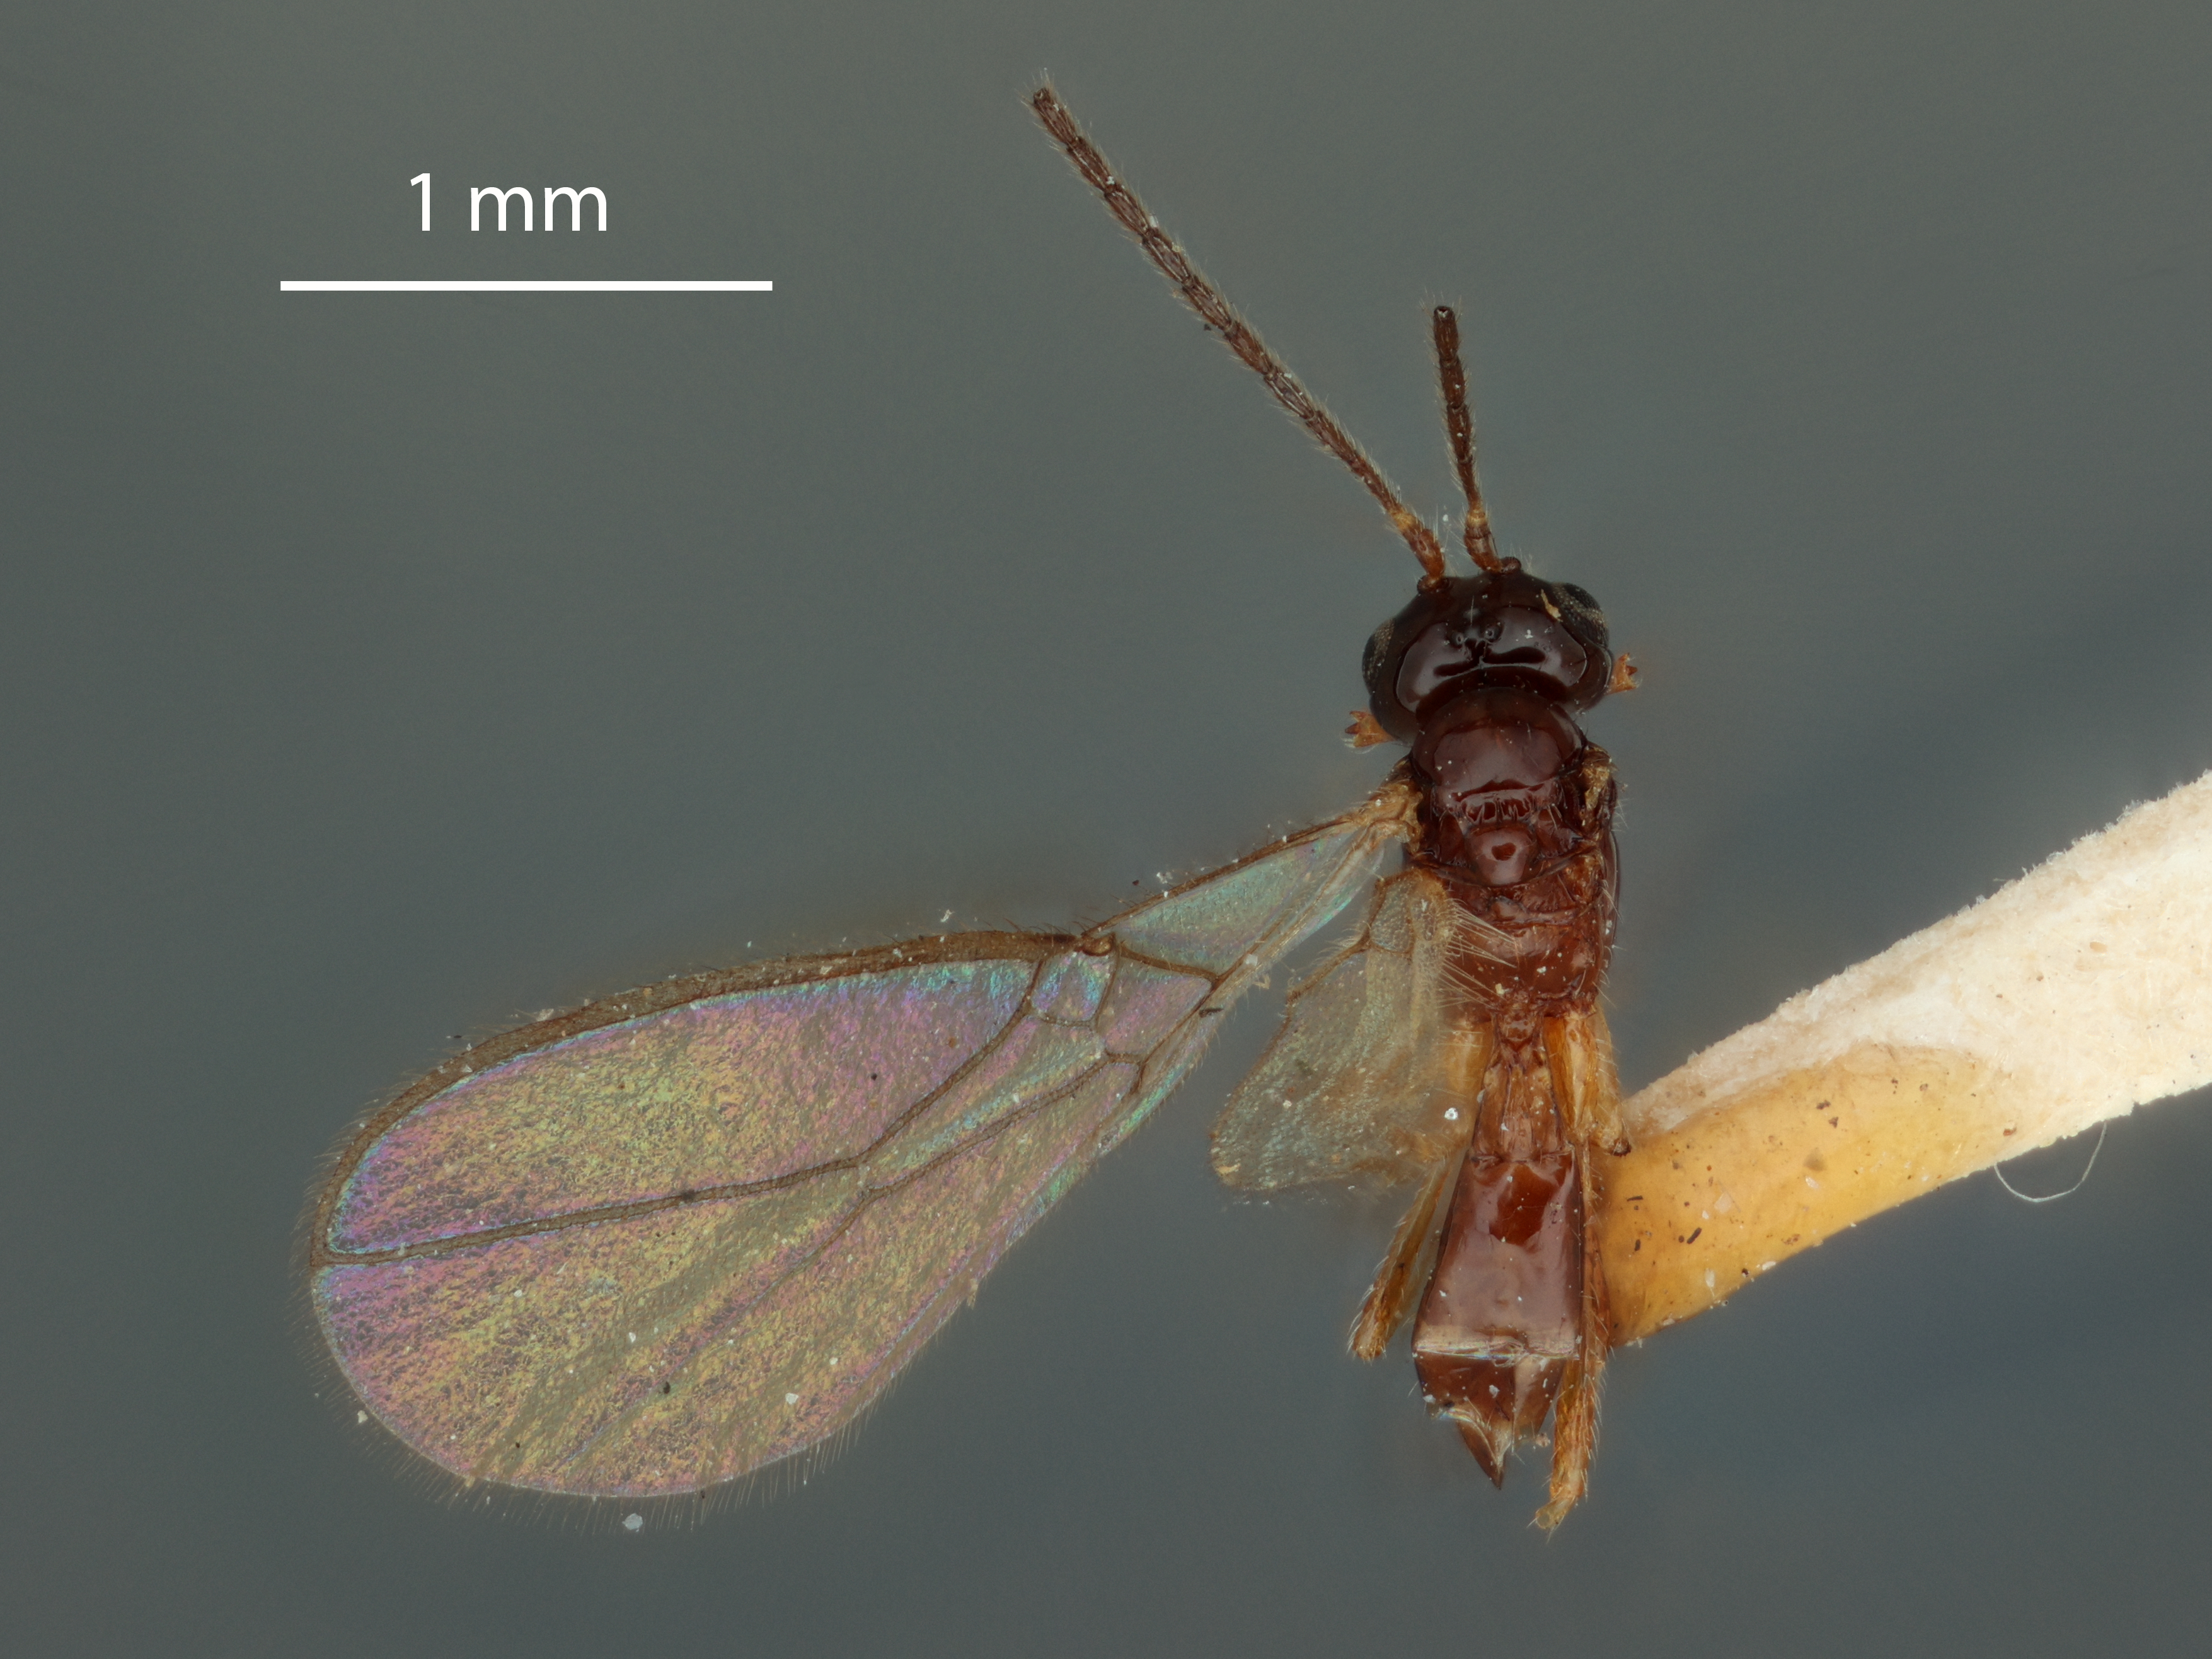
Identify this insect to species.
Aspilota astoriensis
